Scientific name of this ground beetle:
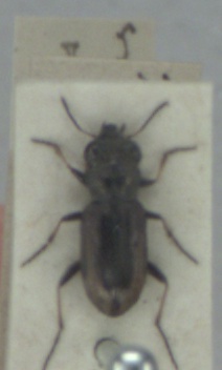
Notiophilus biguttatus
